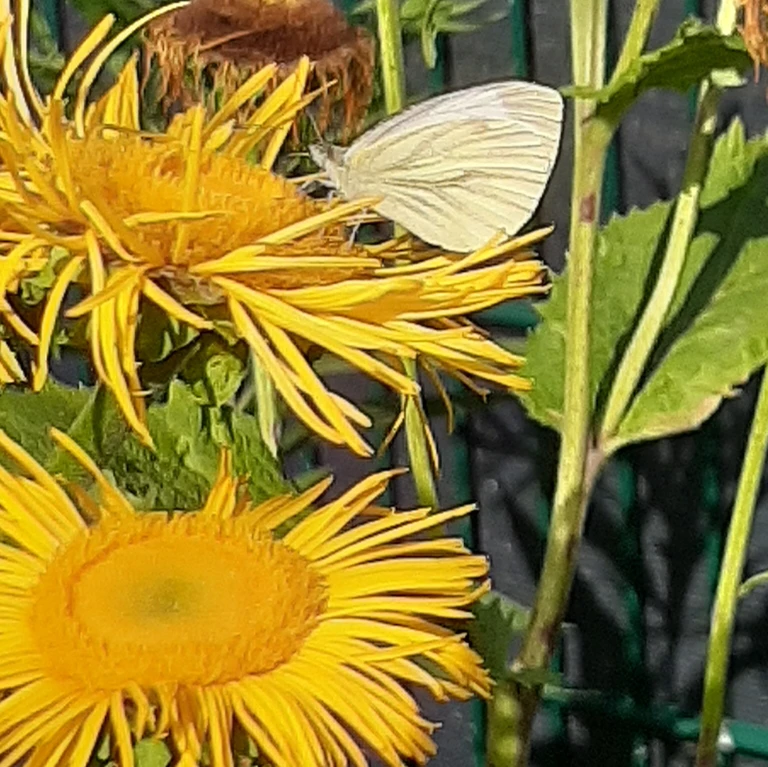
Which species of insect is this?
Pieris napi
